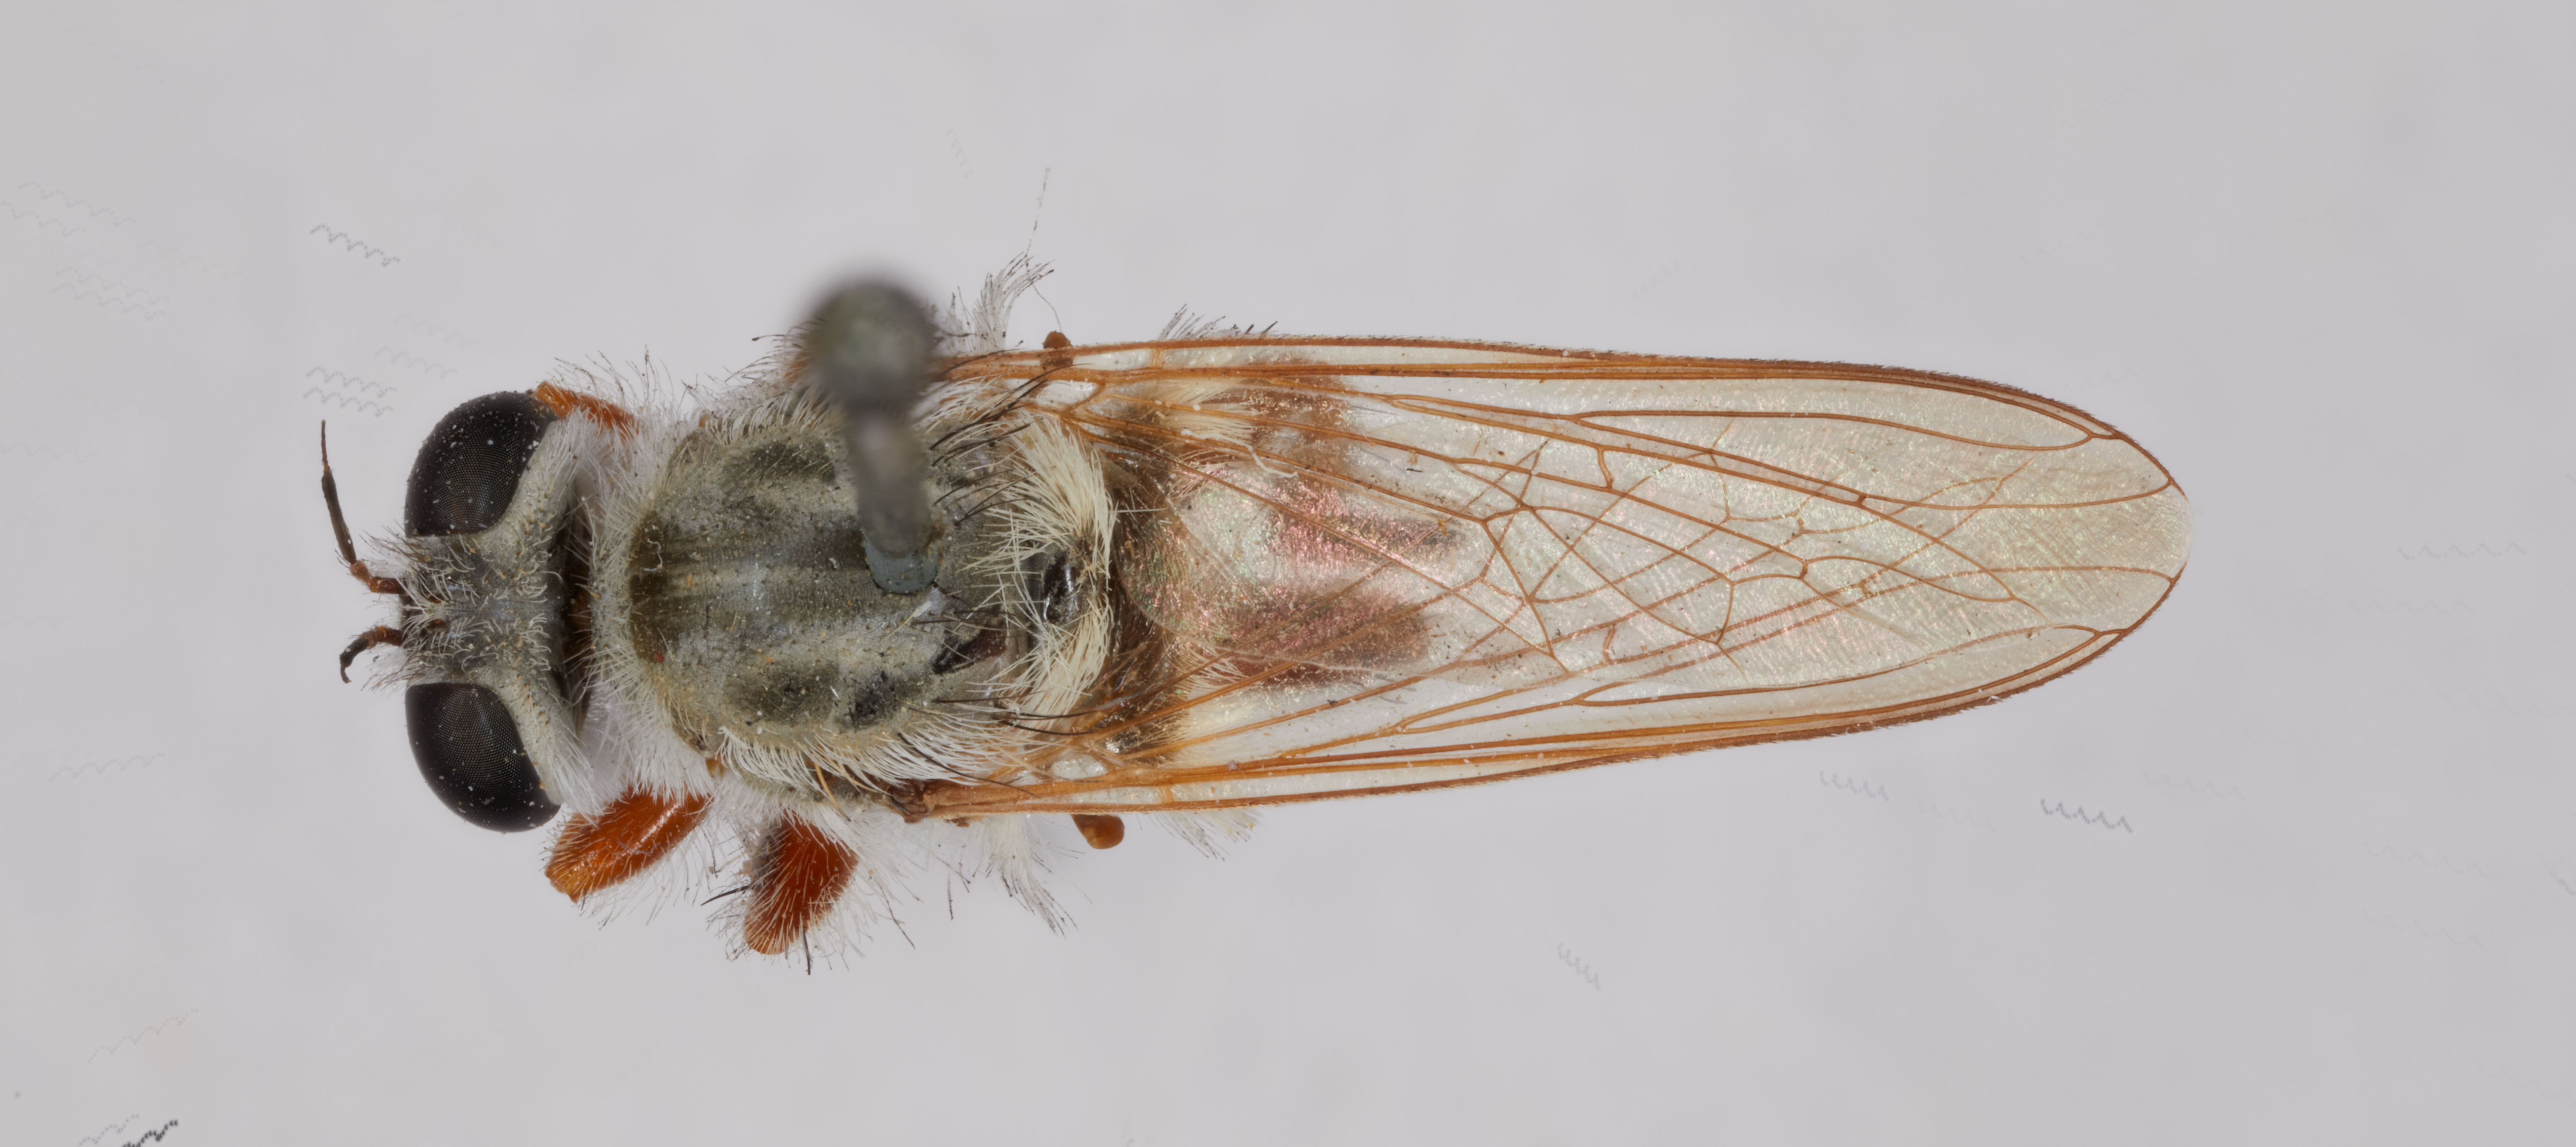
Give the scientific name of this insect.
Megaphorus lascrucensis
